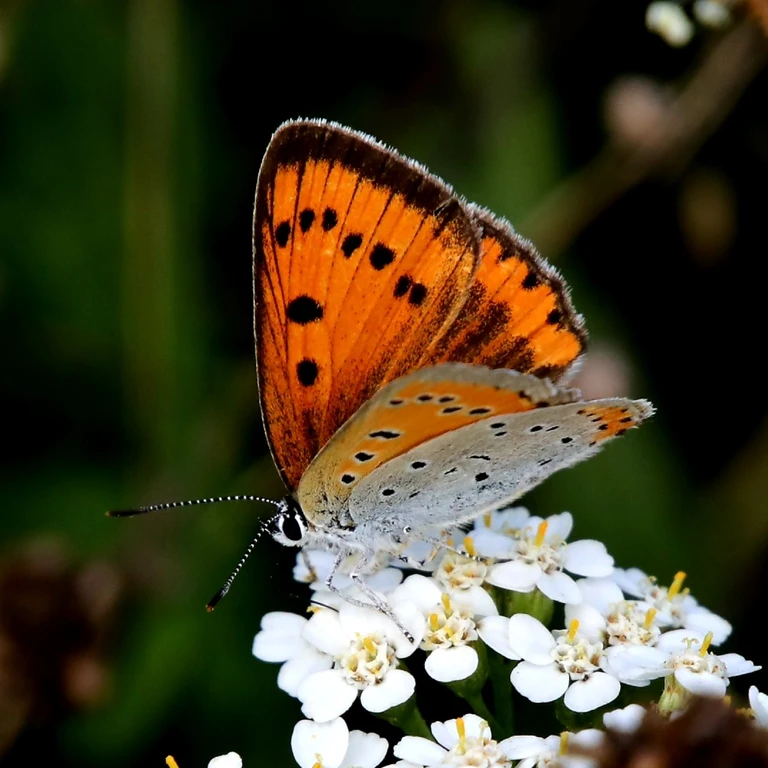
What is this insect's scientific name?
Lycaena dispar
